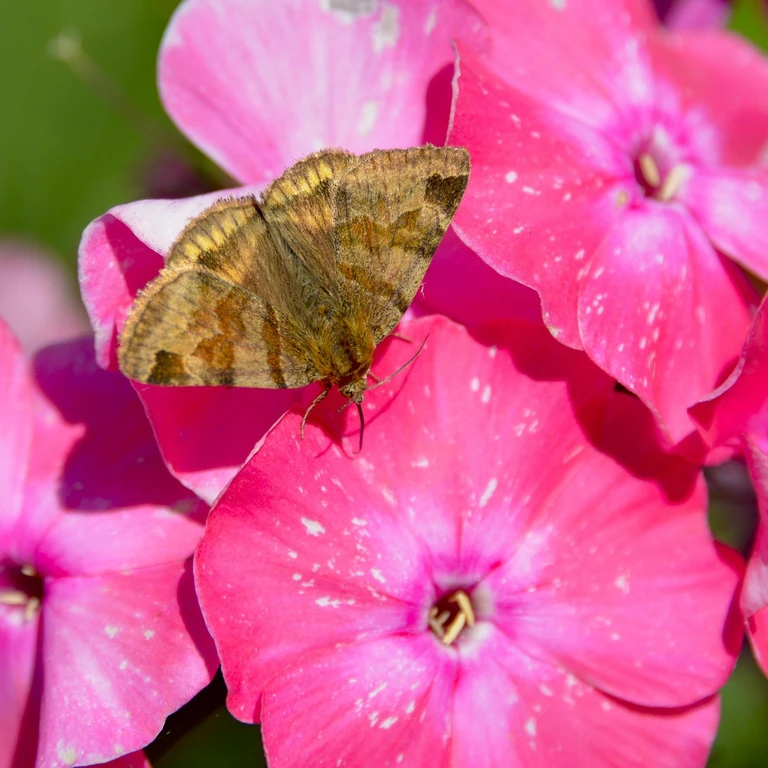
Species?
Euclidia glyphica
